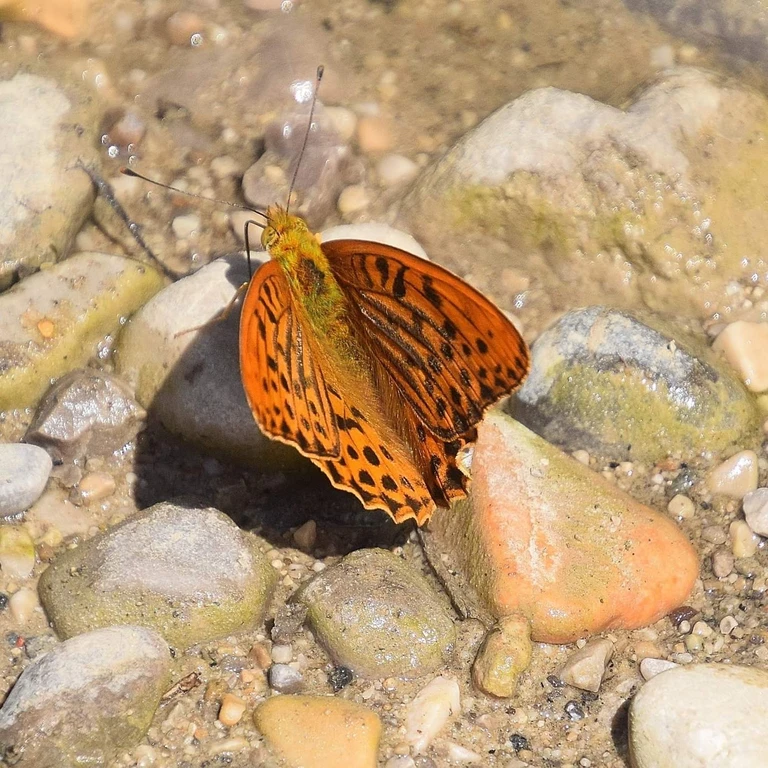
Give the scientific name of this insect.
Argynnis paphia
